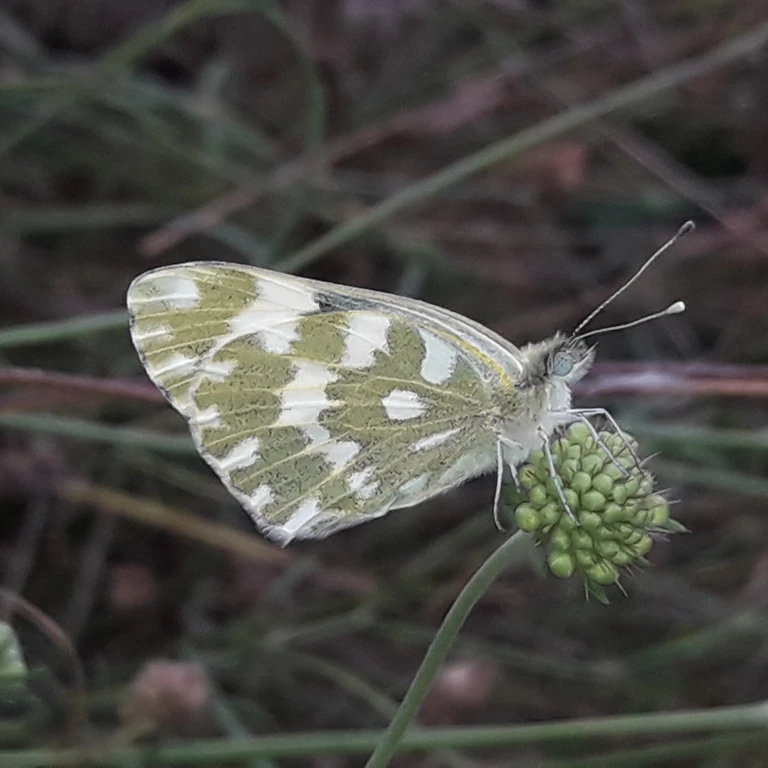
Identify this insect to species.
Pontia edusa
